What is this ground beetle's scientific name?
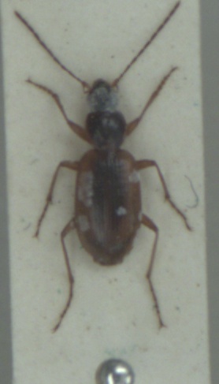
Agonum thoreyi
